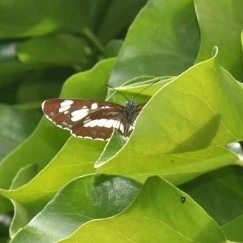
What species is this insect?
Neptis rivularis
